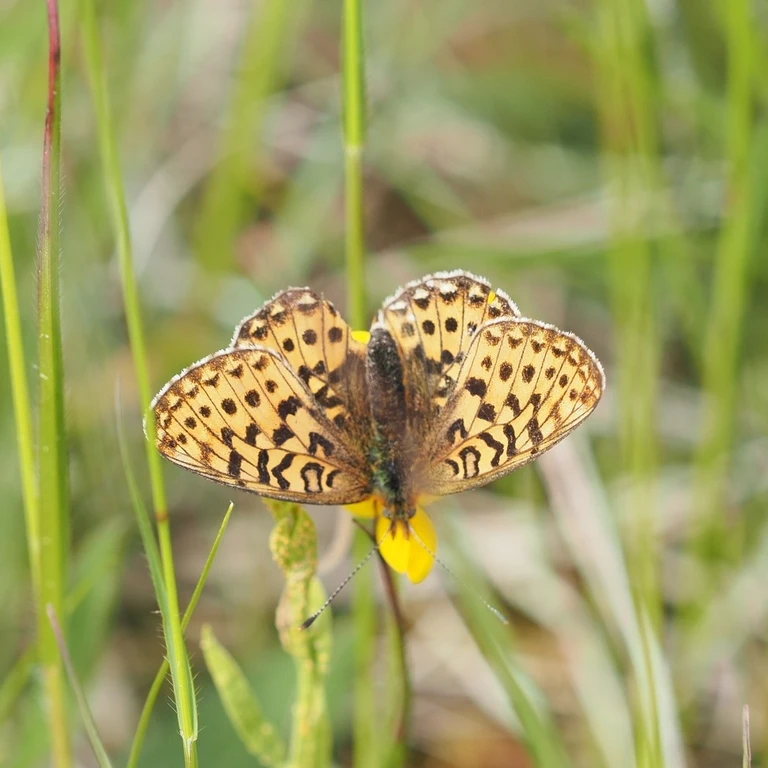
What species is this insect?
Boloria euphrosyne (also Clossiana euphrosyne)
